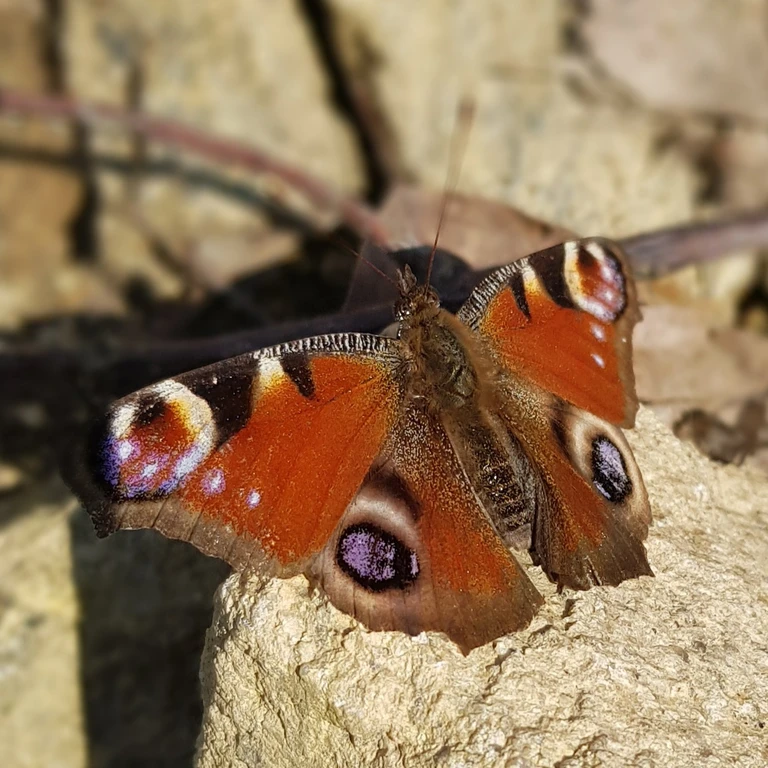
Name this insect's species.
Aglais io
